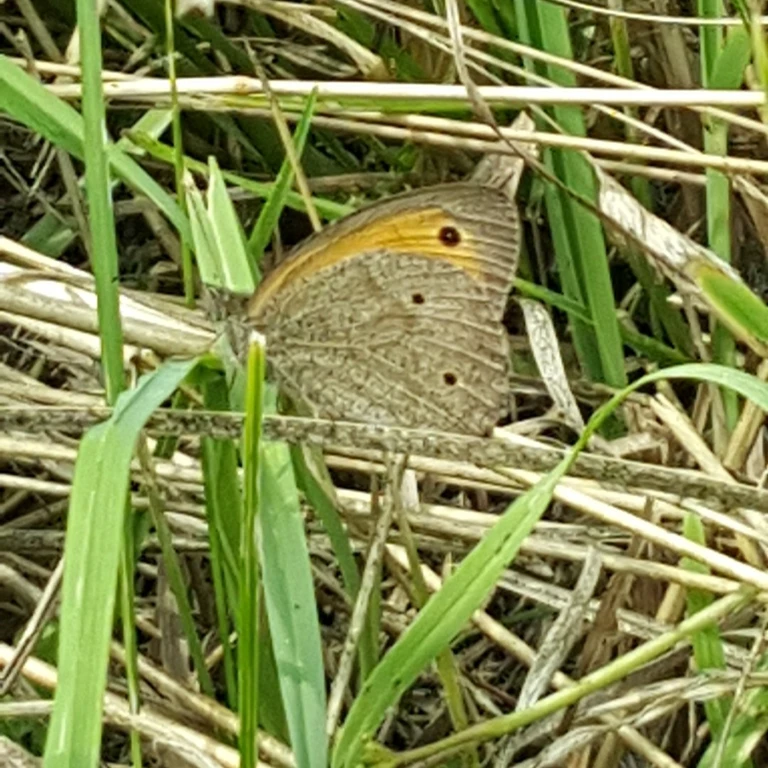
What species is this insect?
Maniola jurtina
